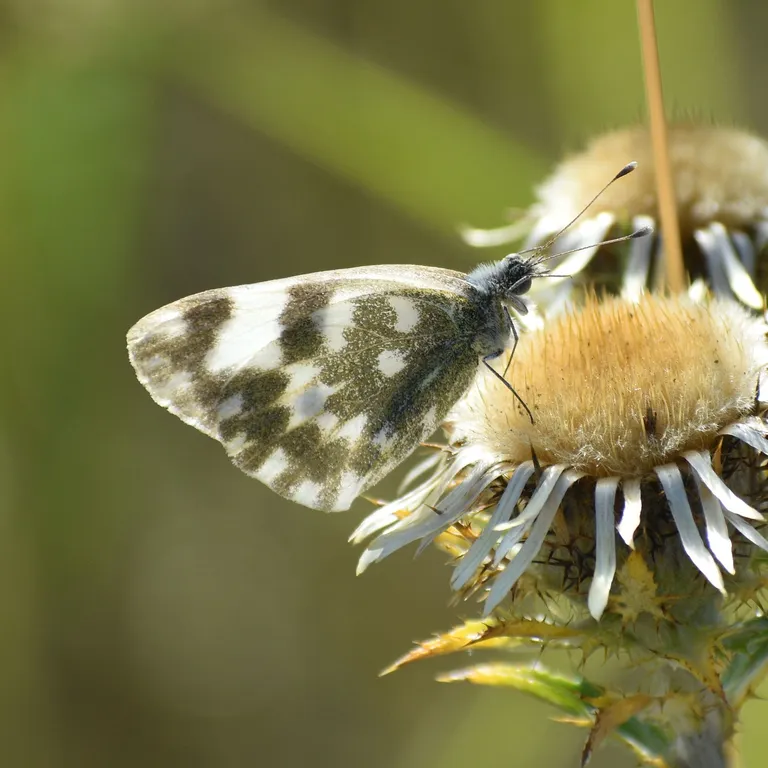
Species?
Pontia edusa
